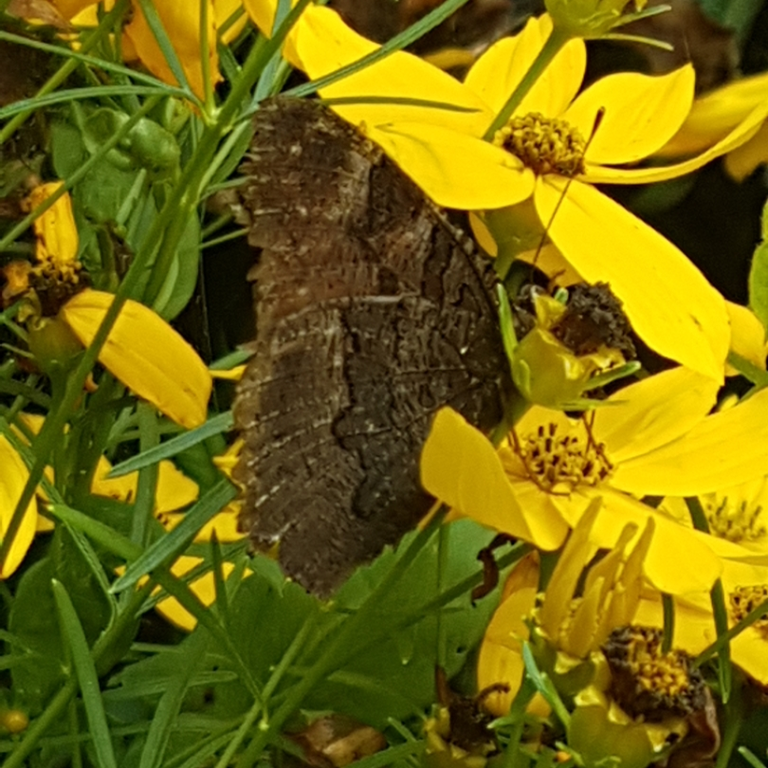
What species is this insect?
Aglais io
